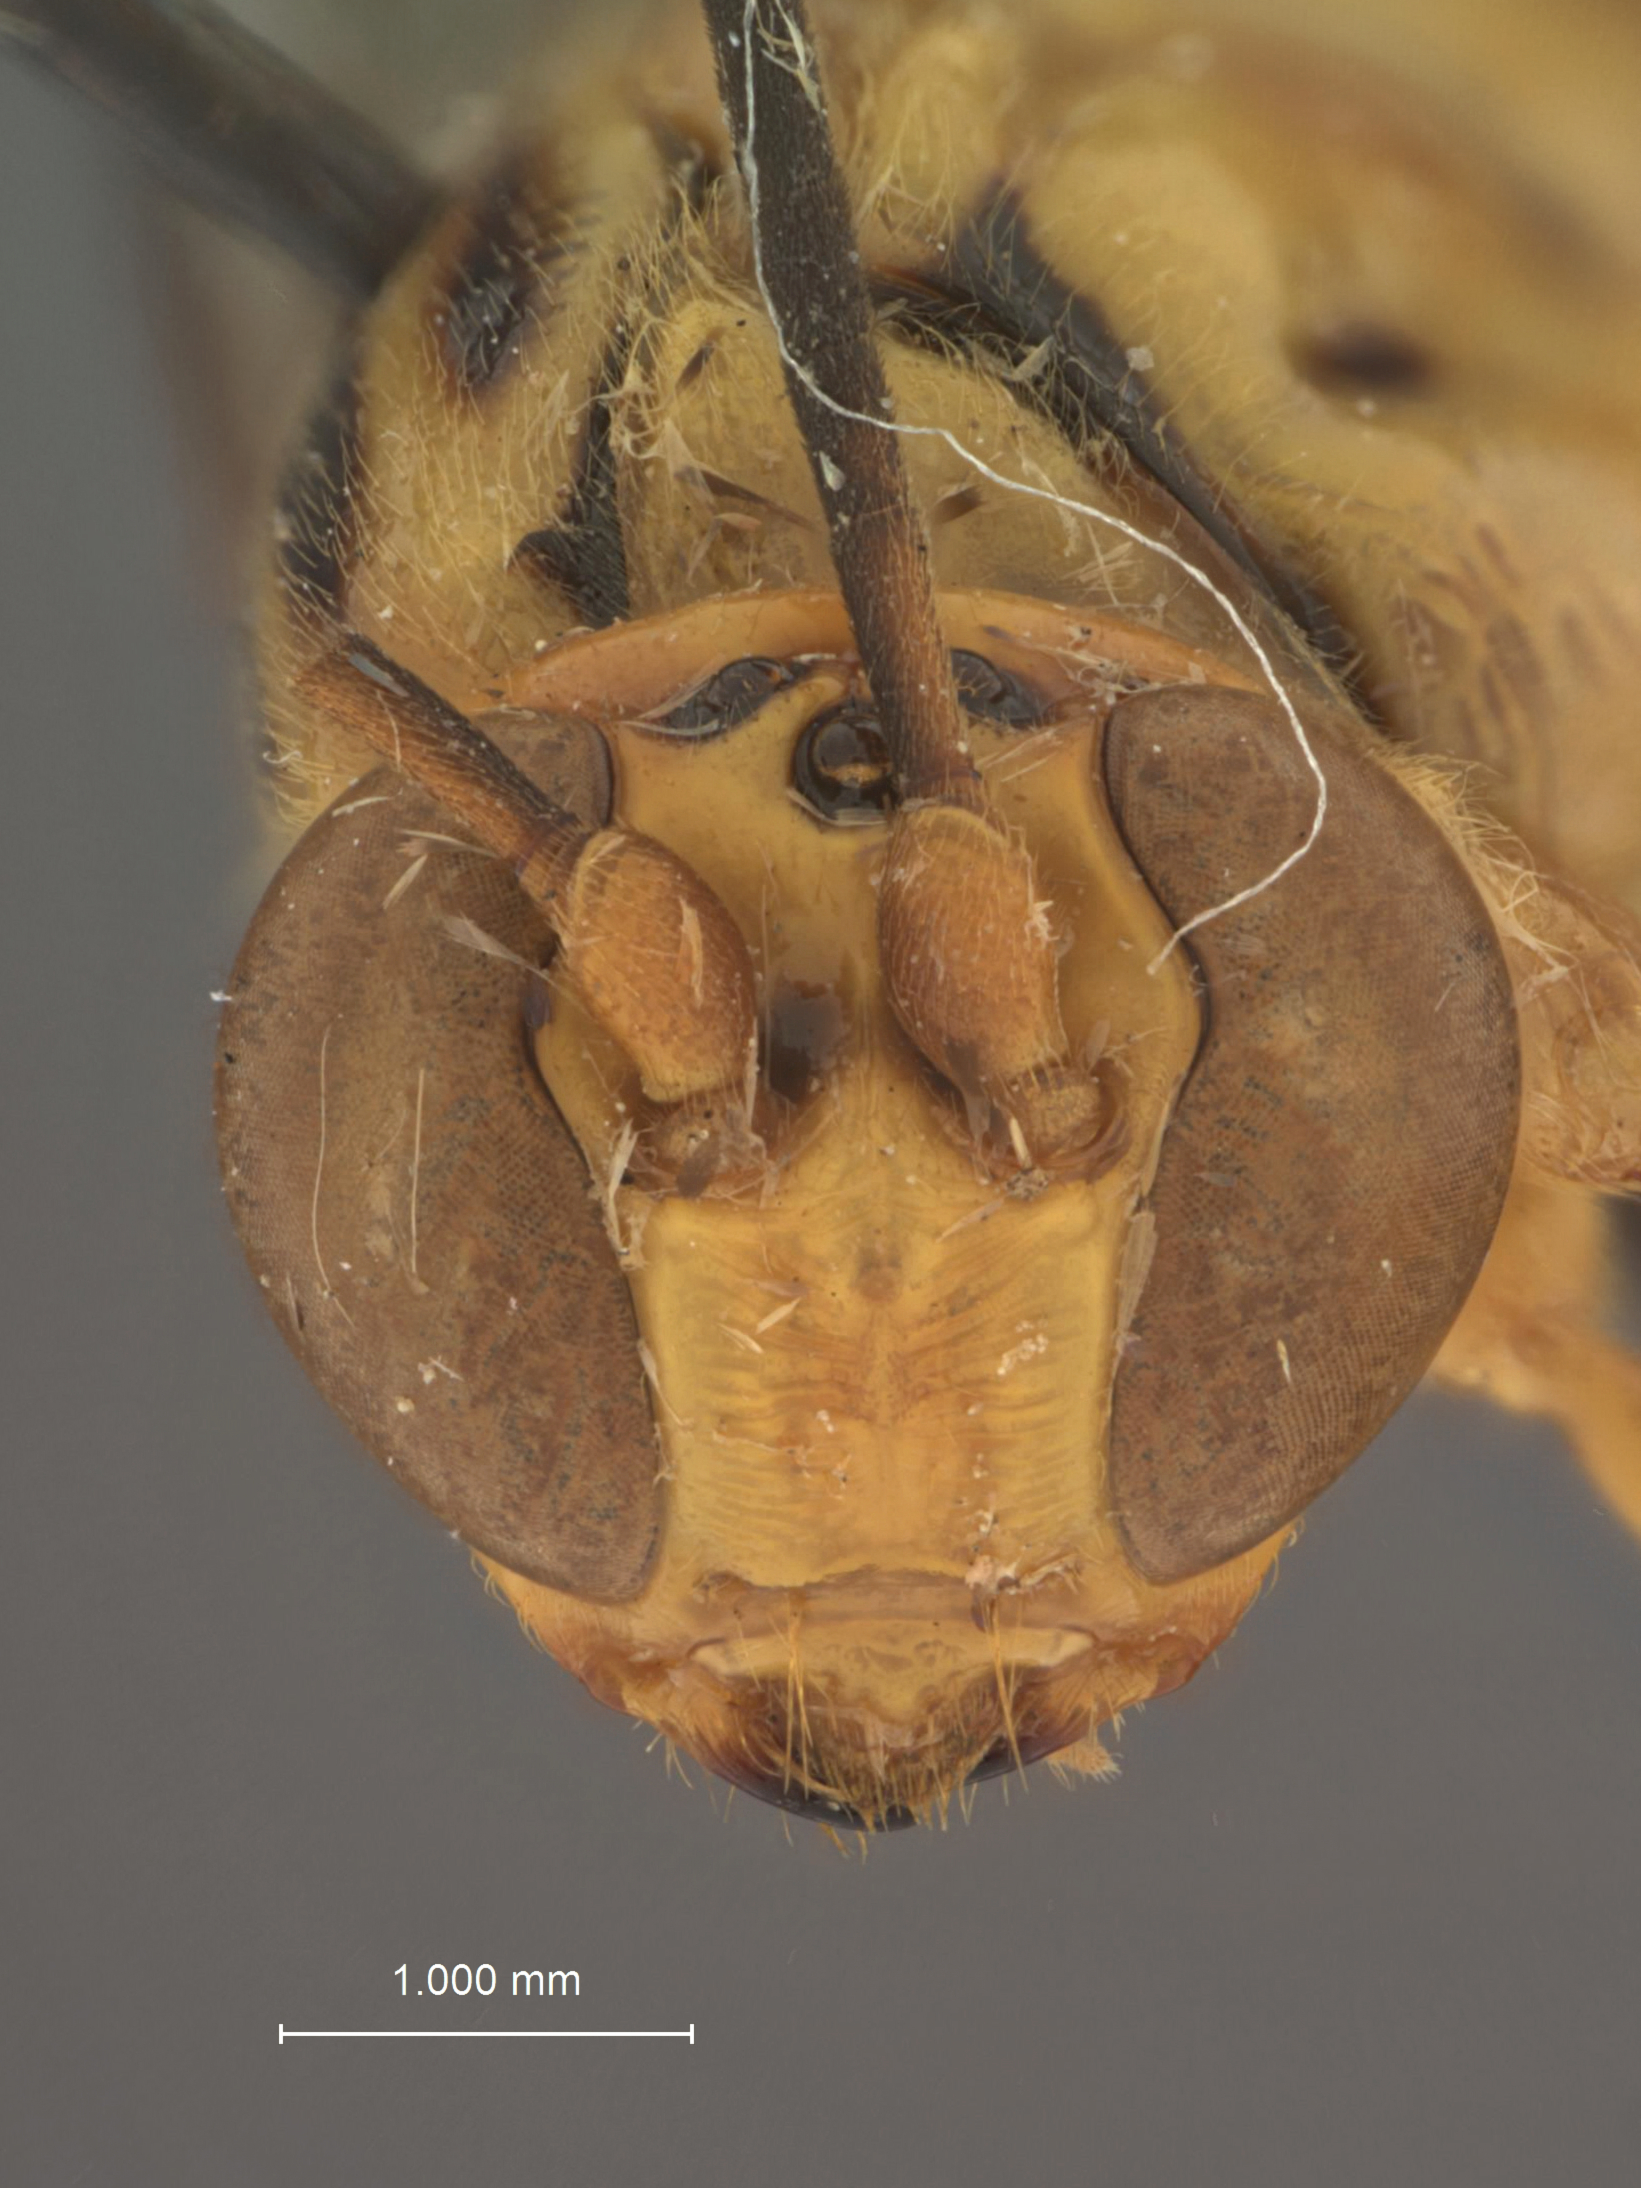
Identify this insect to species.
Labena schausi
